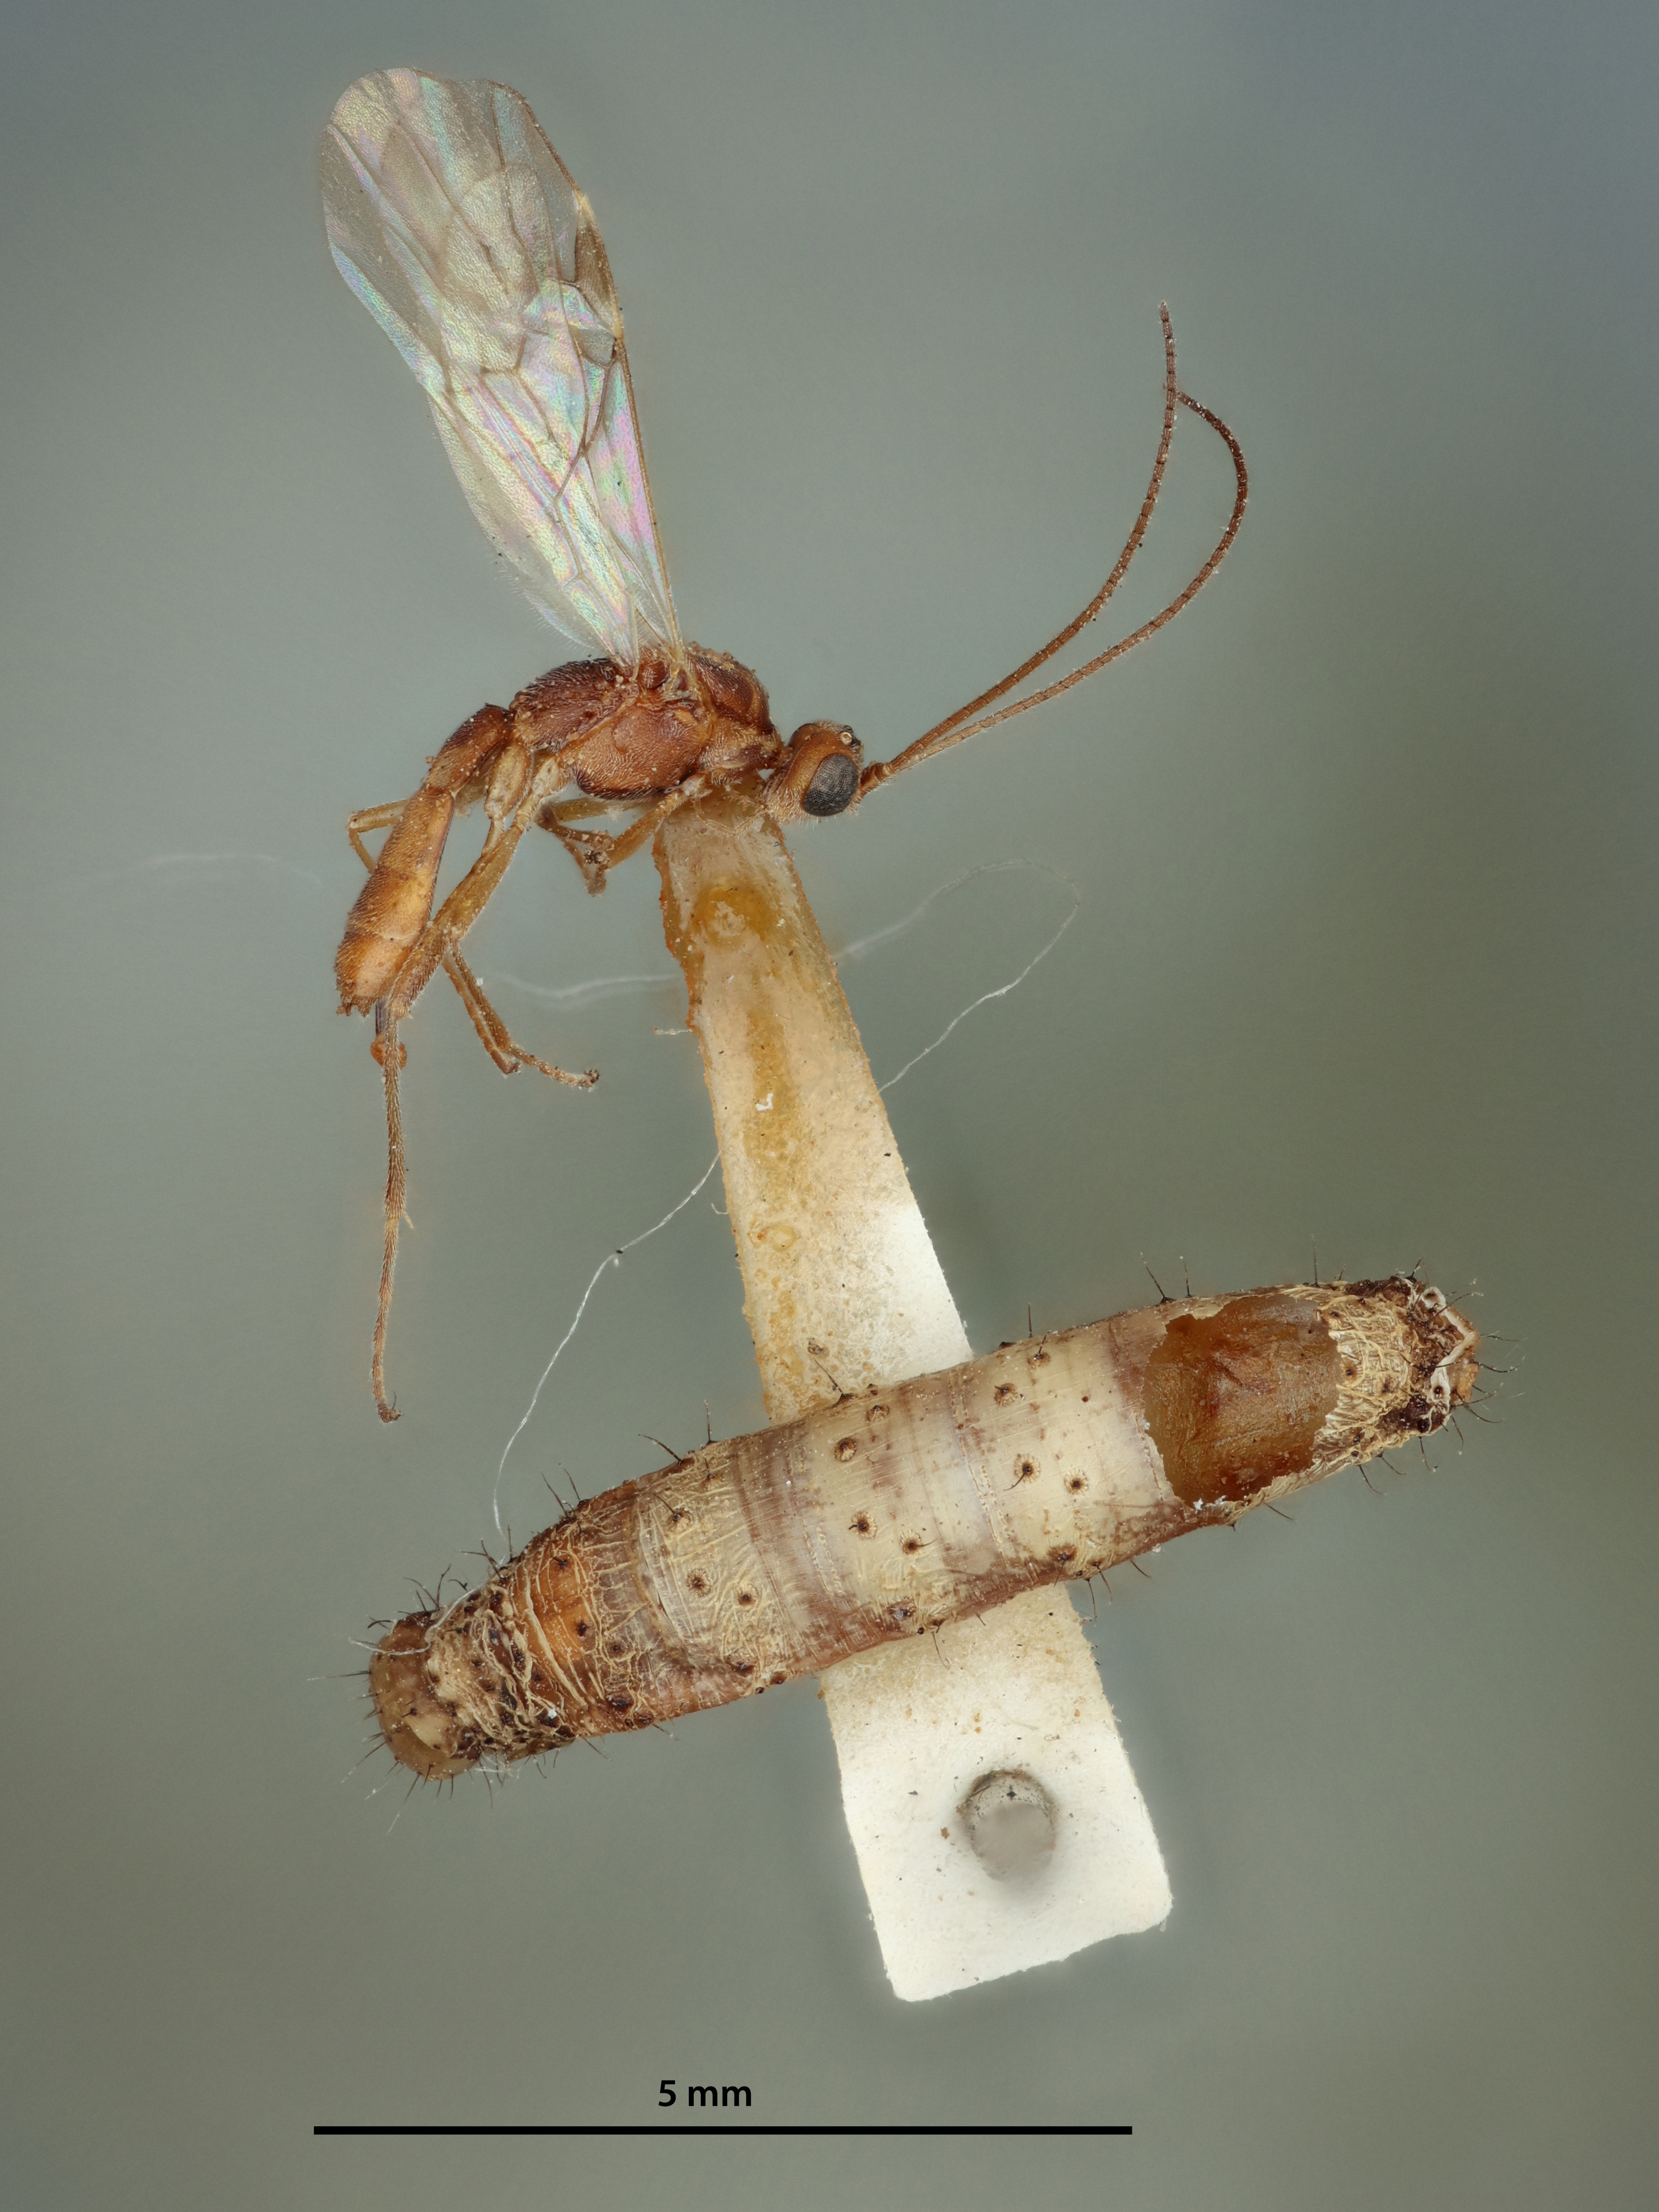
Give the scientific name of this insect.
Rogas perplexus
